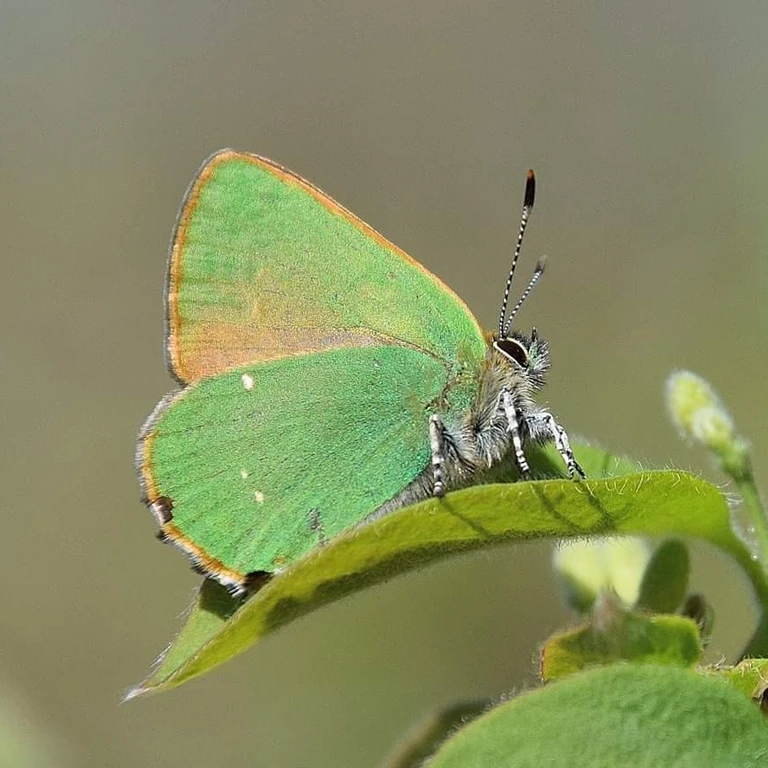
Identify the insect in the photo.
Callophrys rubi
